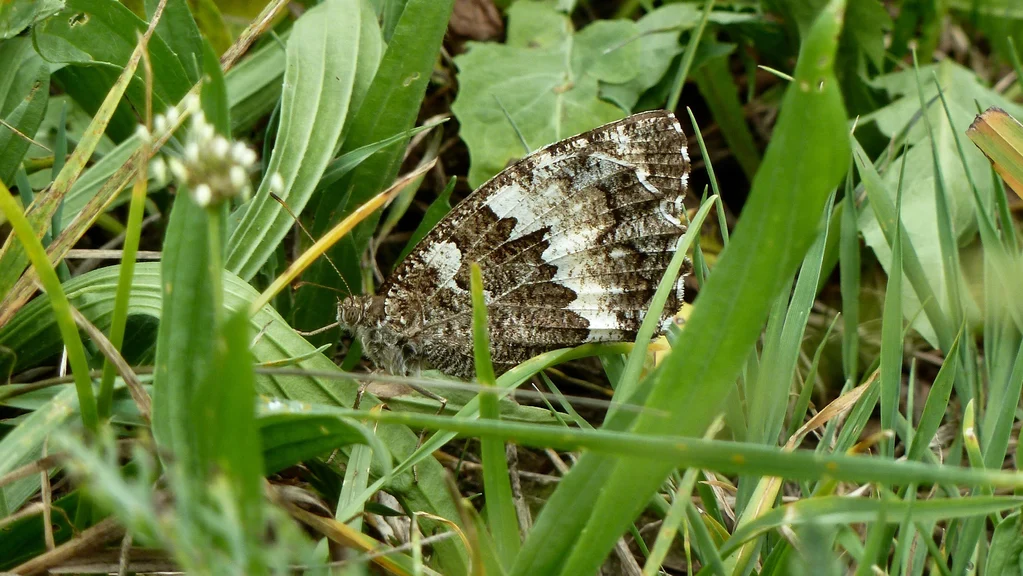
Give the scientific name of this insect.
Brintesia circe
